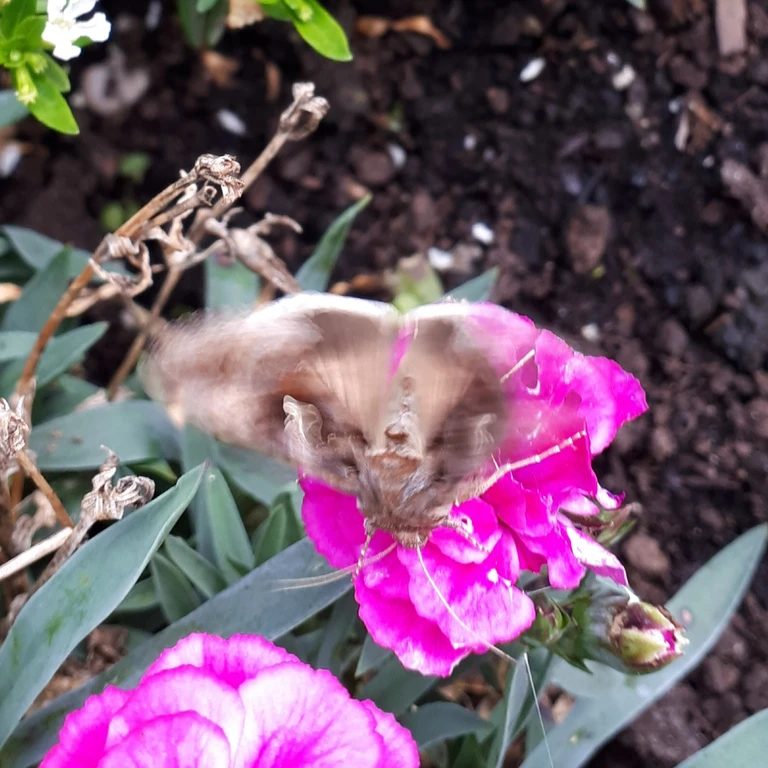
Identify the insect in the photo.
Autographa gamma
